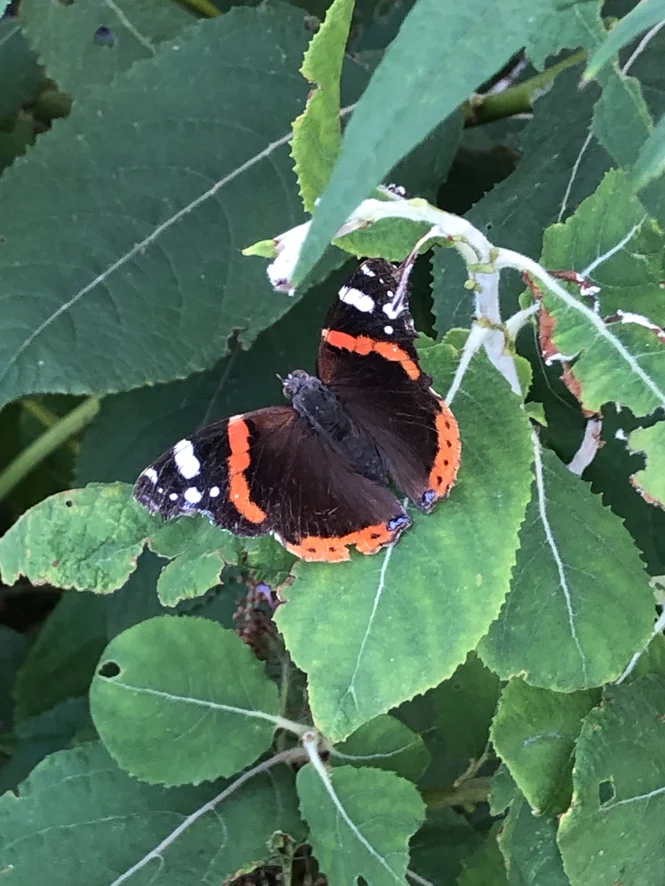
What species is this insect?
Vanessa atalanta
